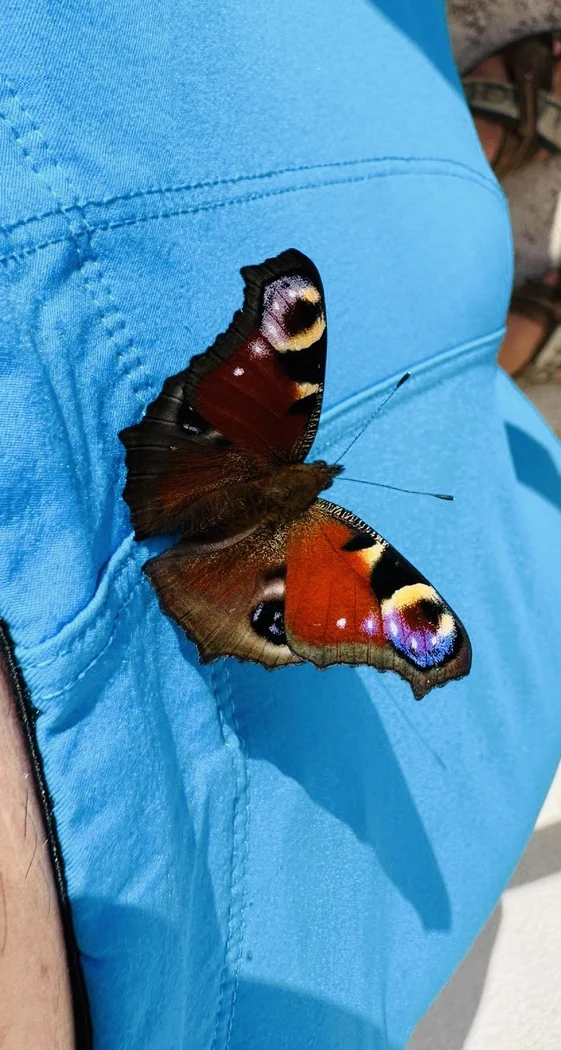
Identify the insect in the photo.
Aglais io
